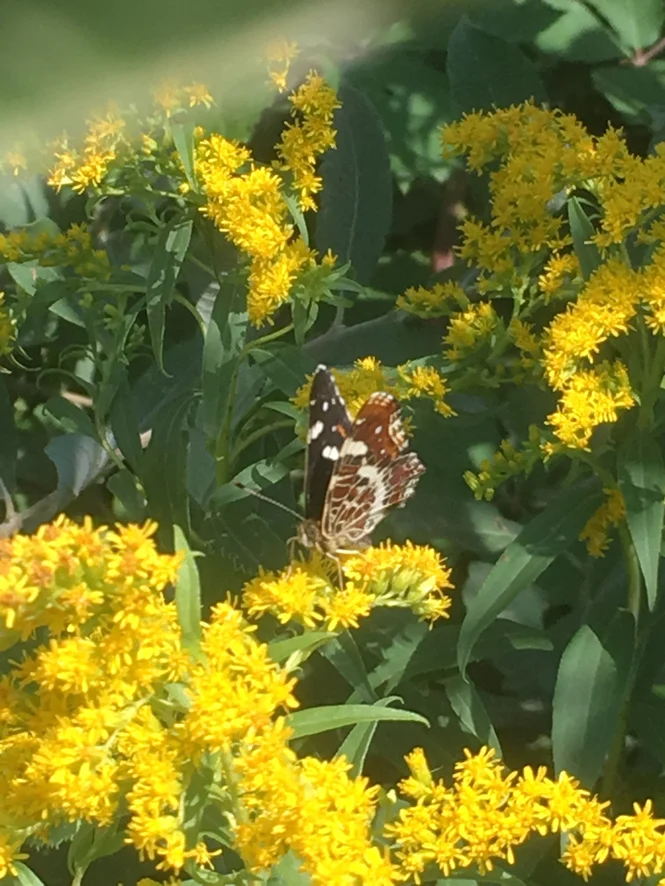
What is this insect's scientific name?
Araschnia levana
